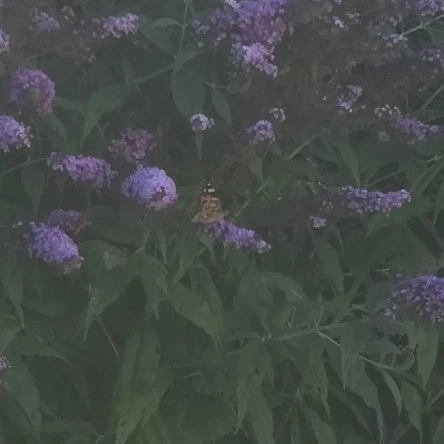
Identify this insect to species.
Vanessa cardui
